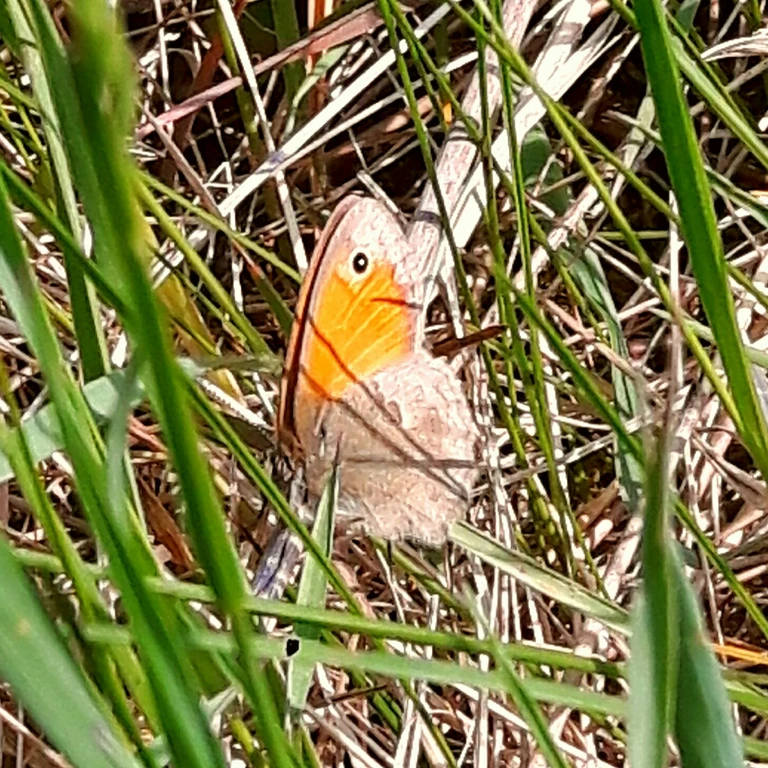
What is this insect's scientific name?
Coenonympha pamphilus
